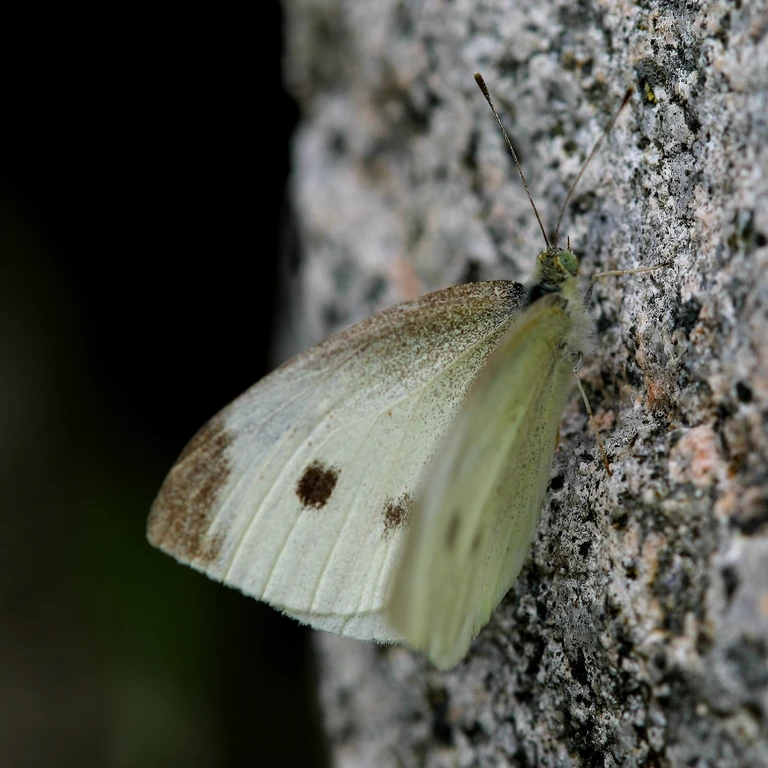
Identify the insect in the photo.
Pieris rapae
